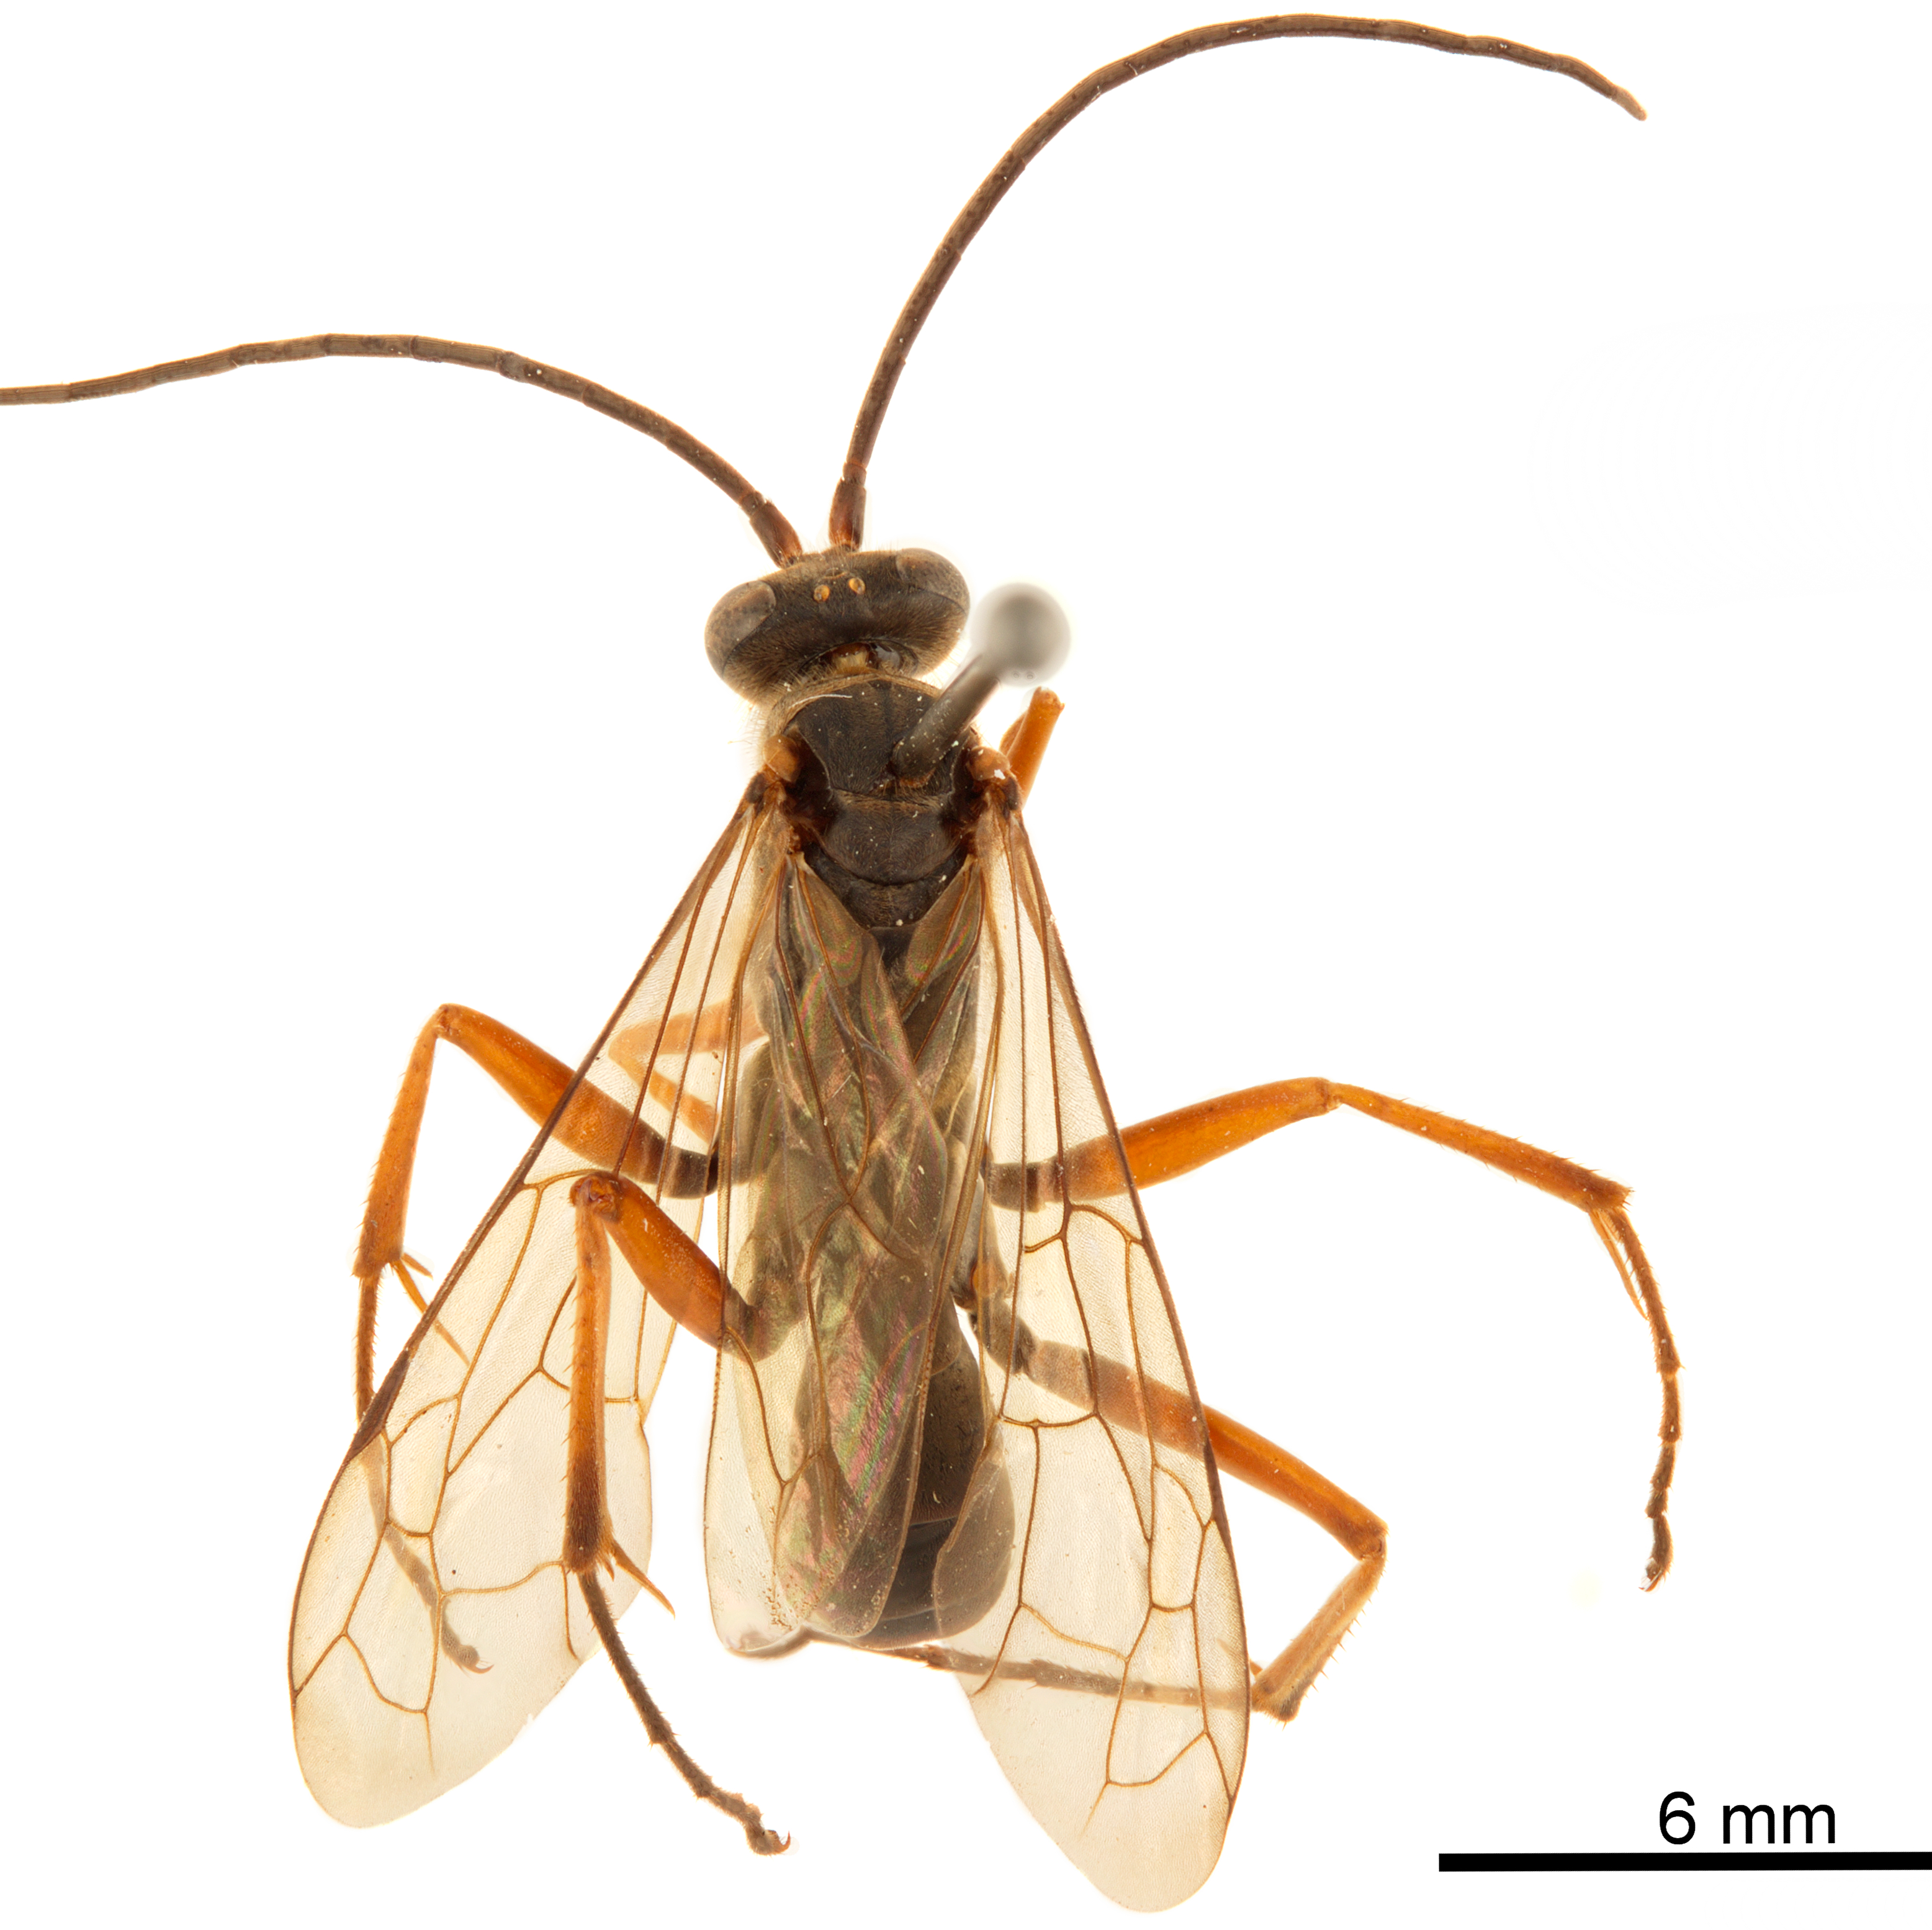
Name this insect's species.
Platydialepis ryoheii
